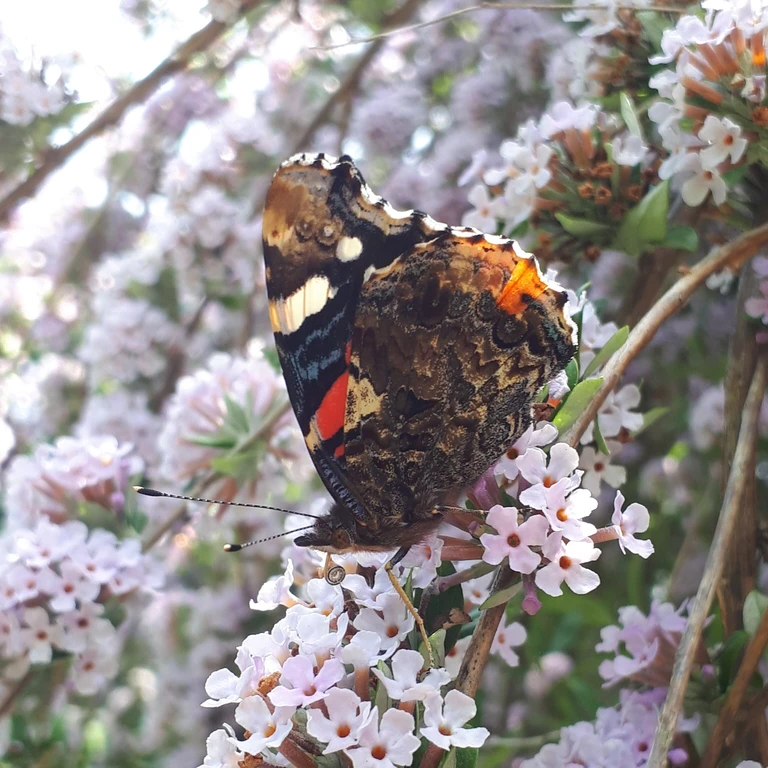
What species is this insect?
Vanessa atalanta
